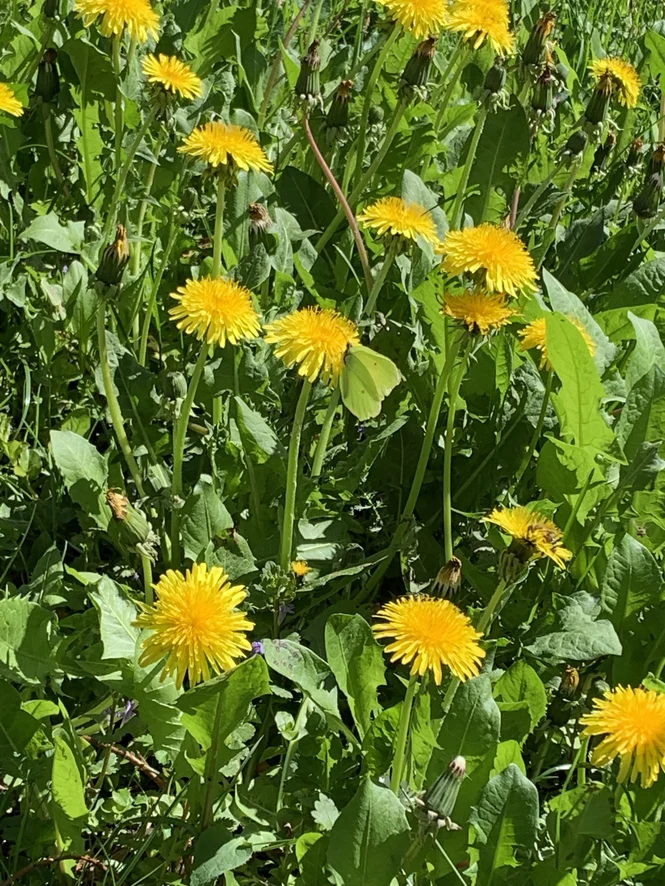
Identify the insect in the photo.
Gonepteryx rhamni
